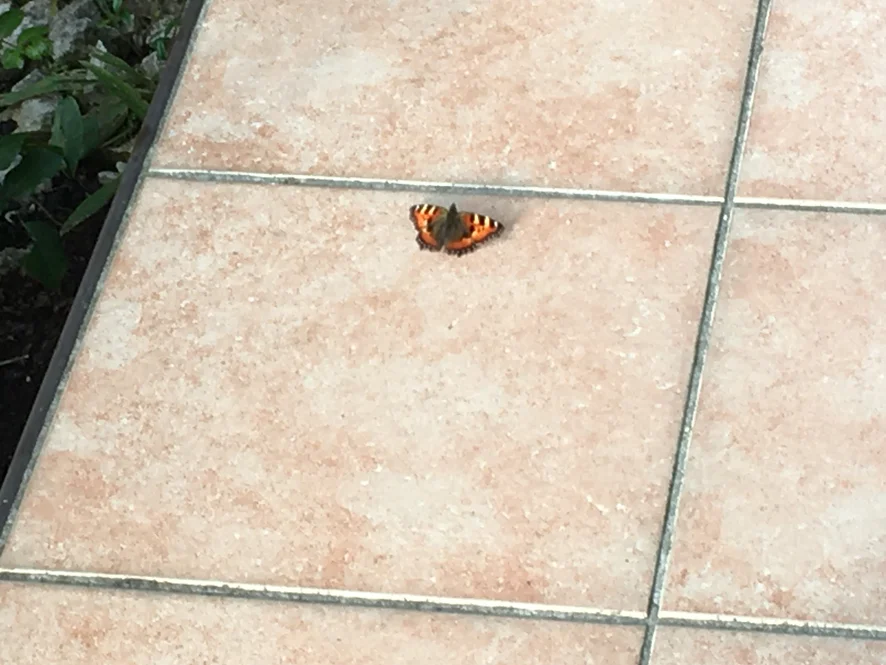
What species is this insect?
Aglais urticae
